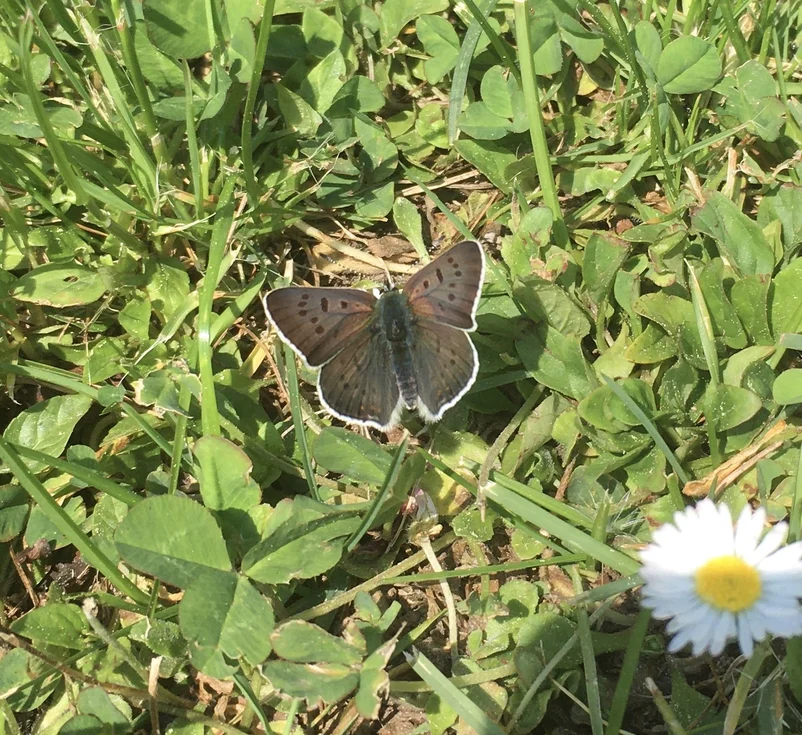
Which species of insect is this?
Lycaena tityrus (also Loweia tityrus)
